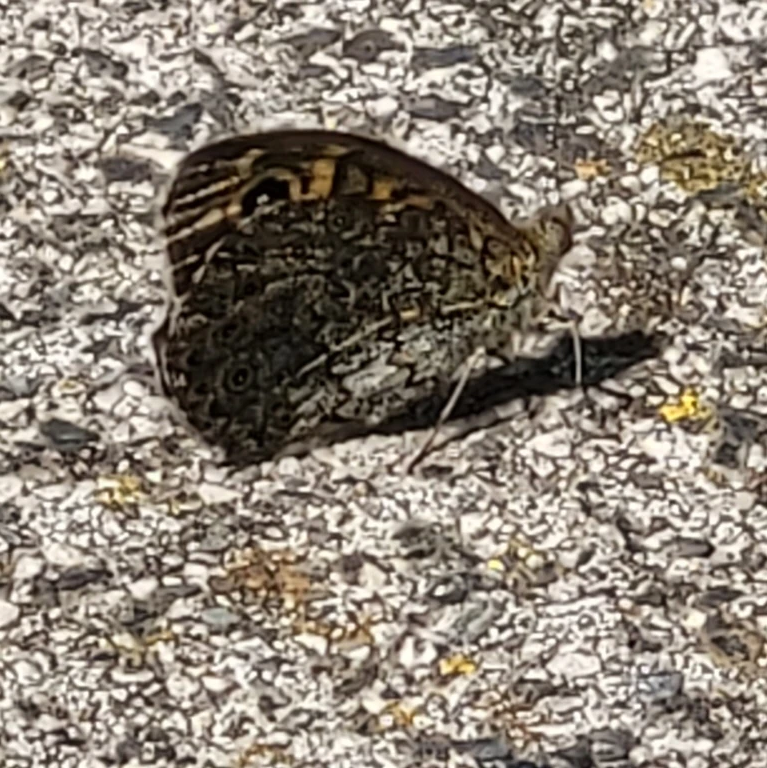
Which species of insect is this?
Lasiommata megera (also Pararge megera)
